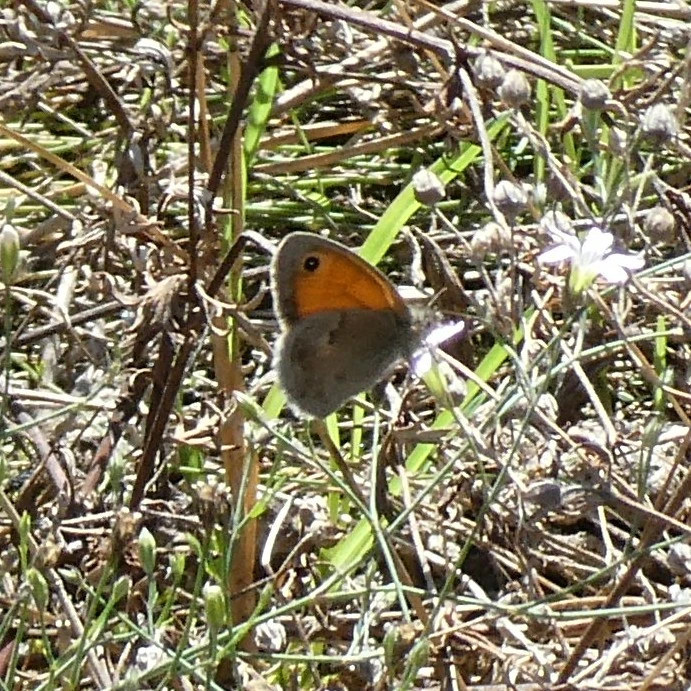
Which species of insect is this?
Coenonympha pamphilus
